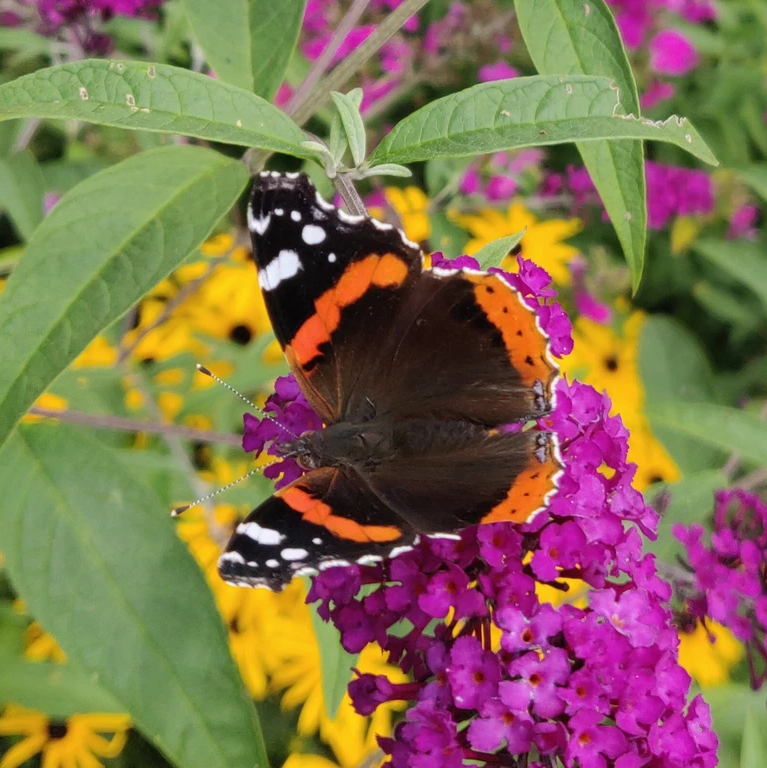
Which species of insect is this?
Vanessa atalanta
